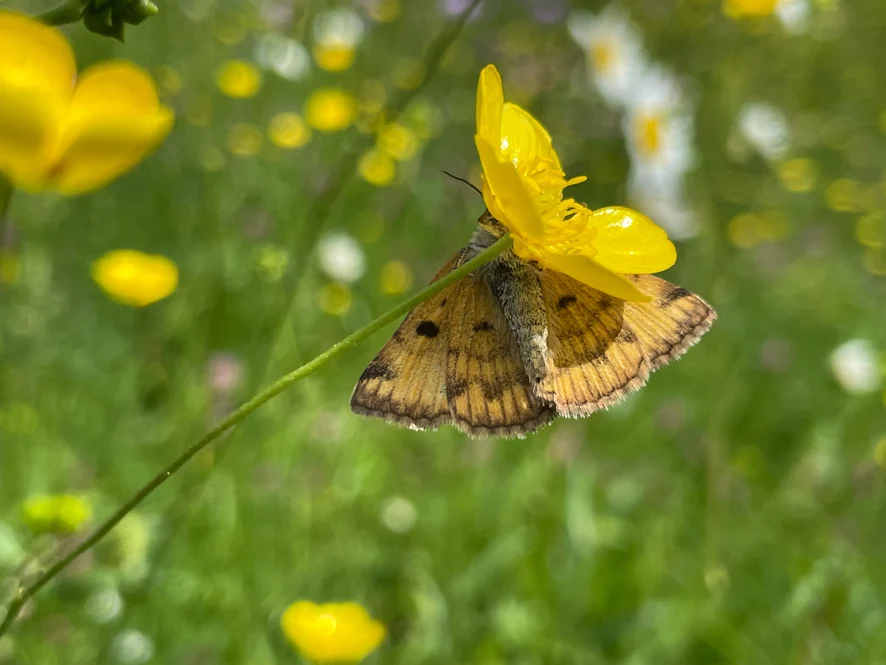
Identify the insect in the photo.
Euclidia glyphica
